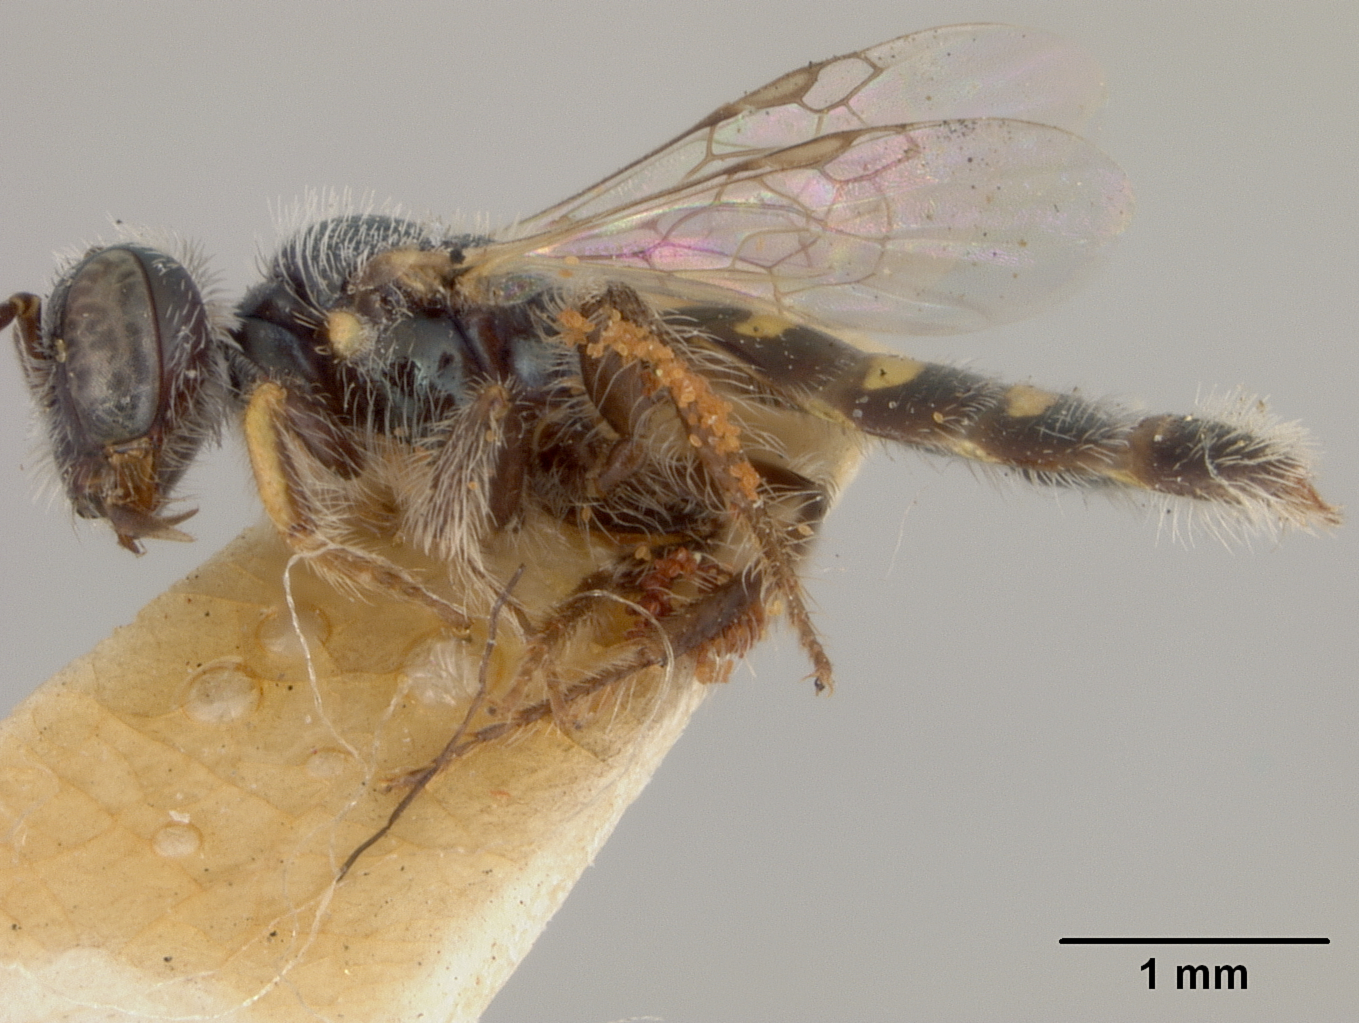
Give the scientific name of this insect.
Perdita claypolei
